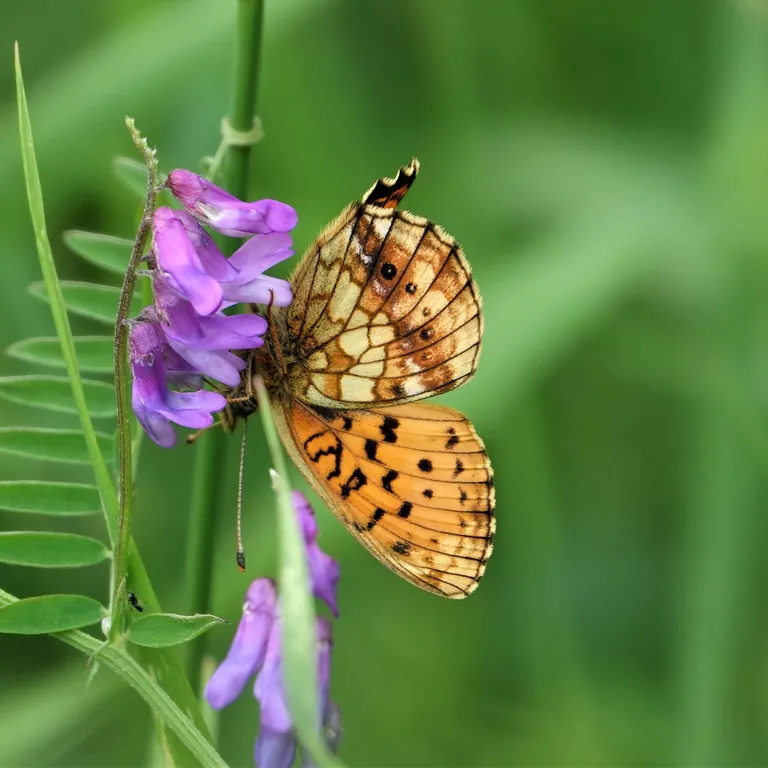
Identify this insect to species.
Brenthis ino
